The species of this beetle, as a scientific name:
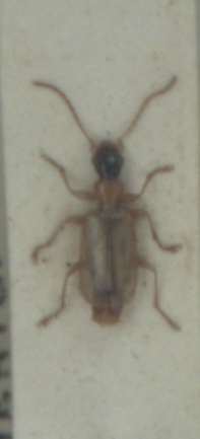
Demetrias atricapillus
